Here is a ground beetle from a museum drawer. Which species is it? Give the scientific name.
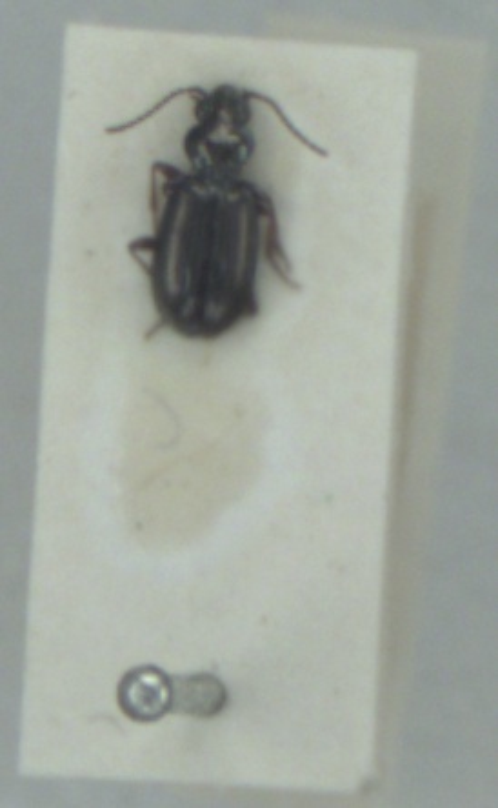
Bembidion lampros
